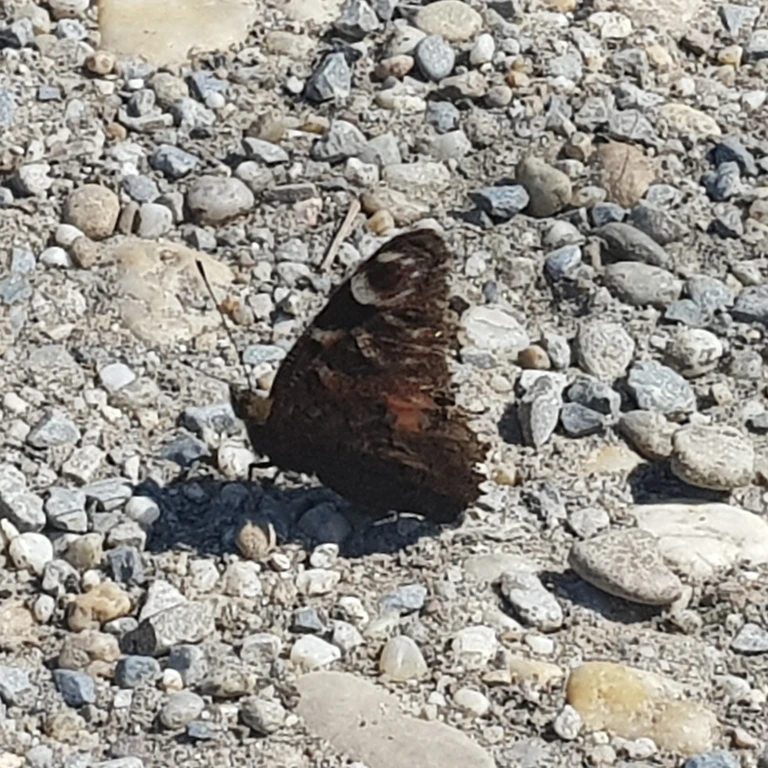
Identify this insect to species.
Aglais io
